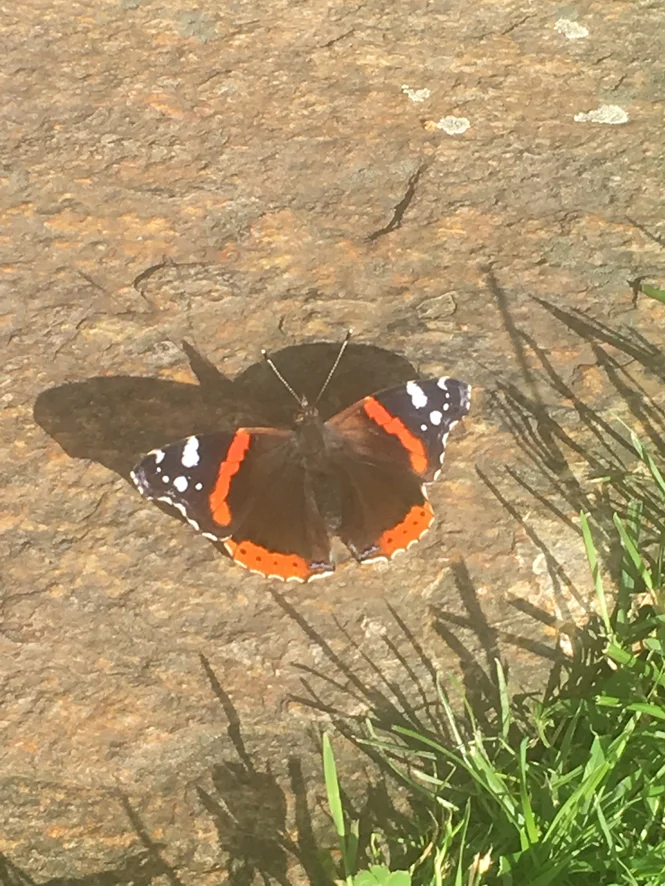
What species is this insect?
Vanessa atalanta
